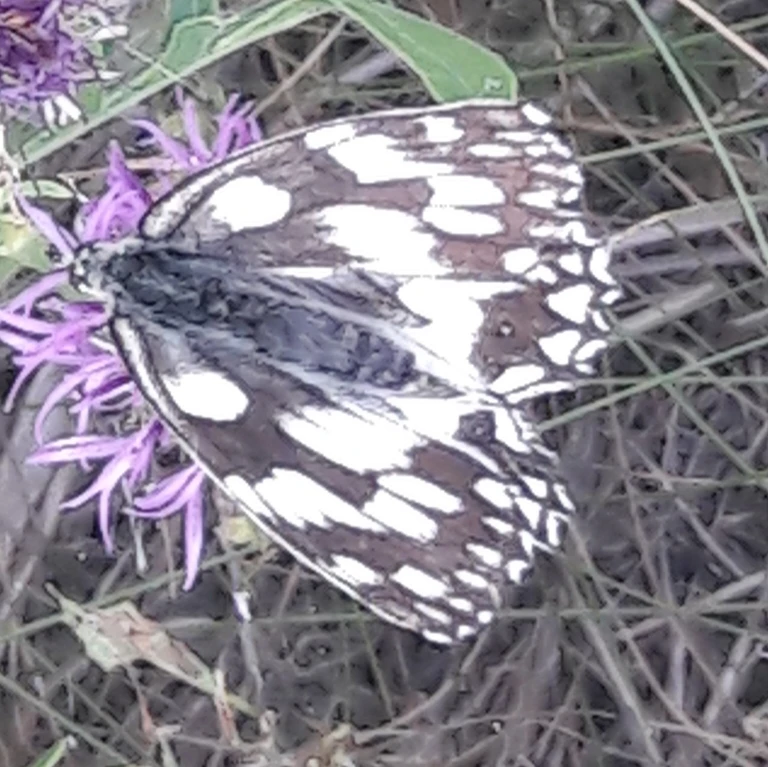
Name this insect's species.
Melanargia galathea
